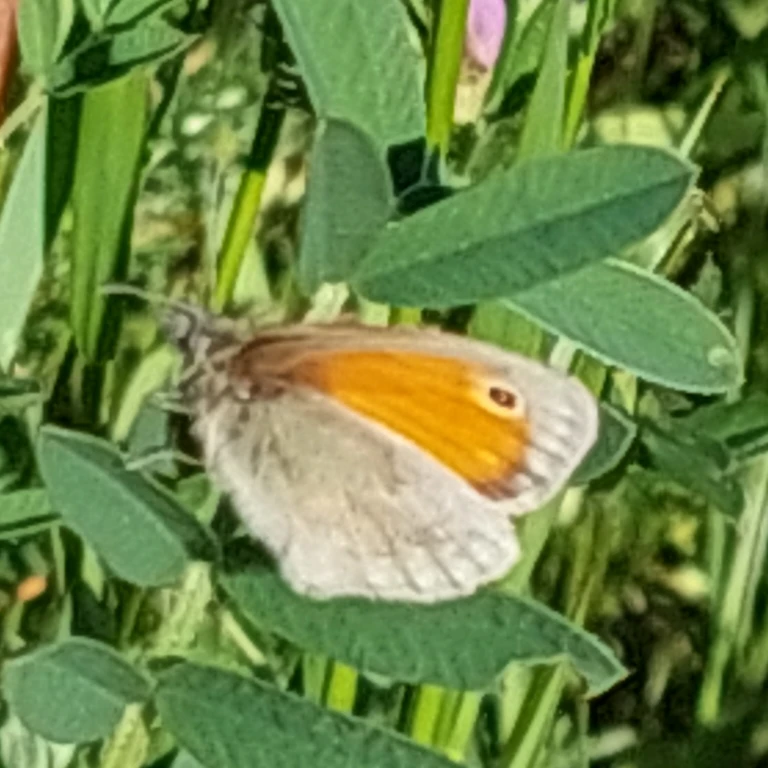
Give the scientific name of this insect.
Coenonympha pamphilus
